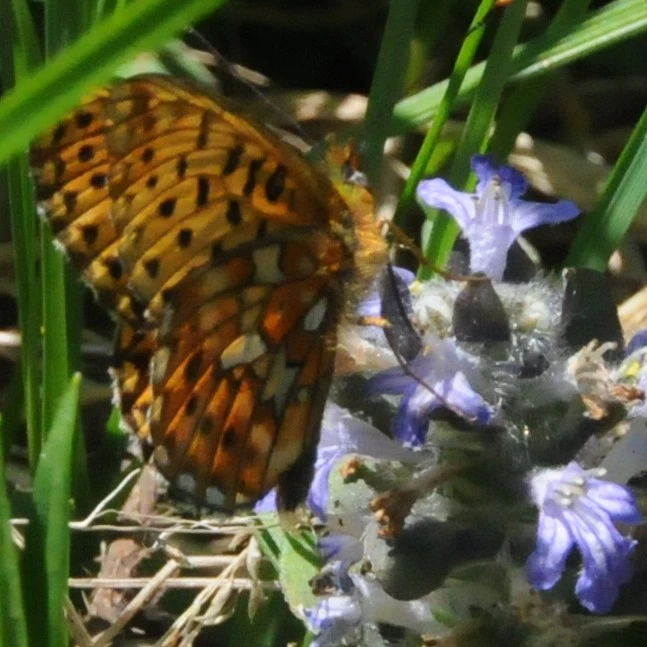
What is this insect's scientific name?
Boloria euphrosyne (also Clossiana euphrosyne)
